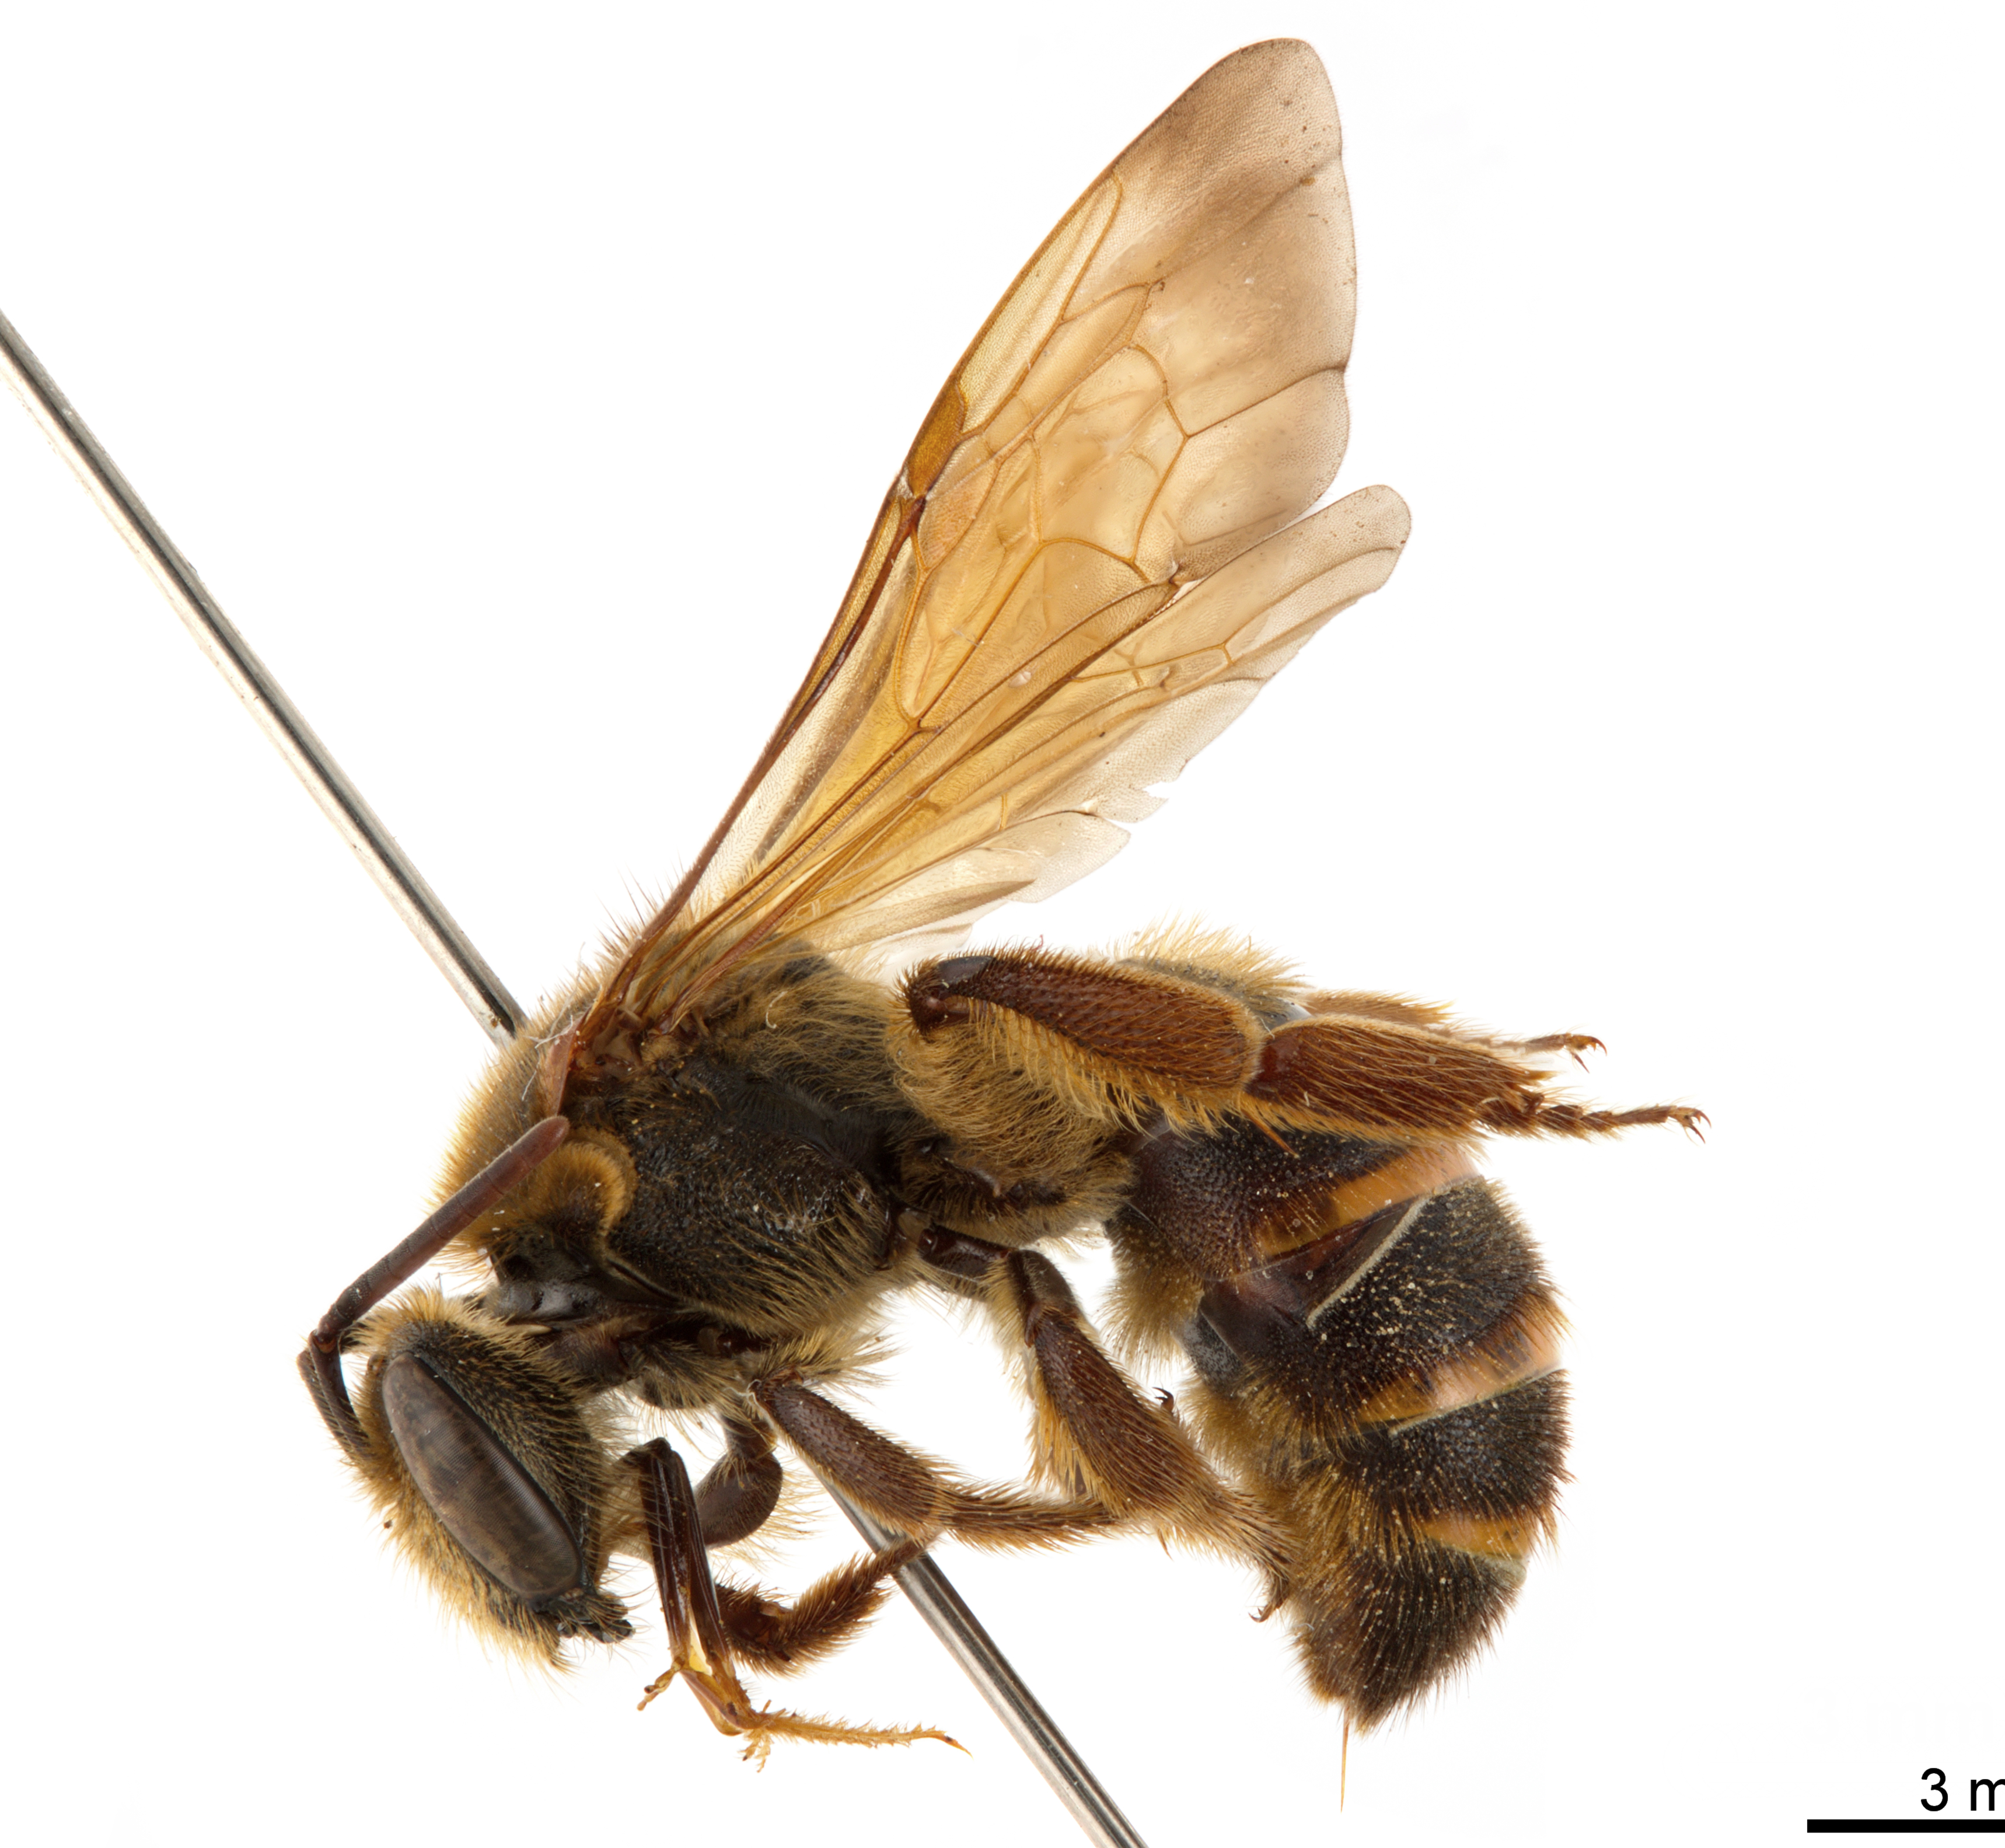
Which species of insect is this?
Maculonomia planiventrus (also Nomia planiventris)
